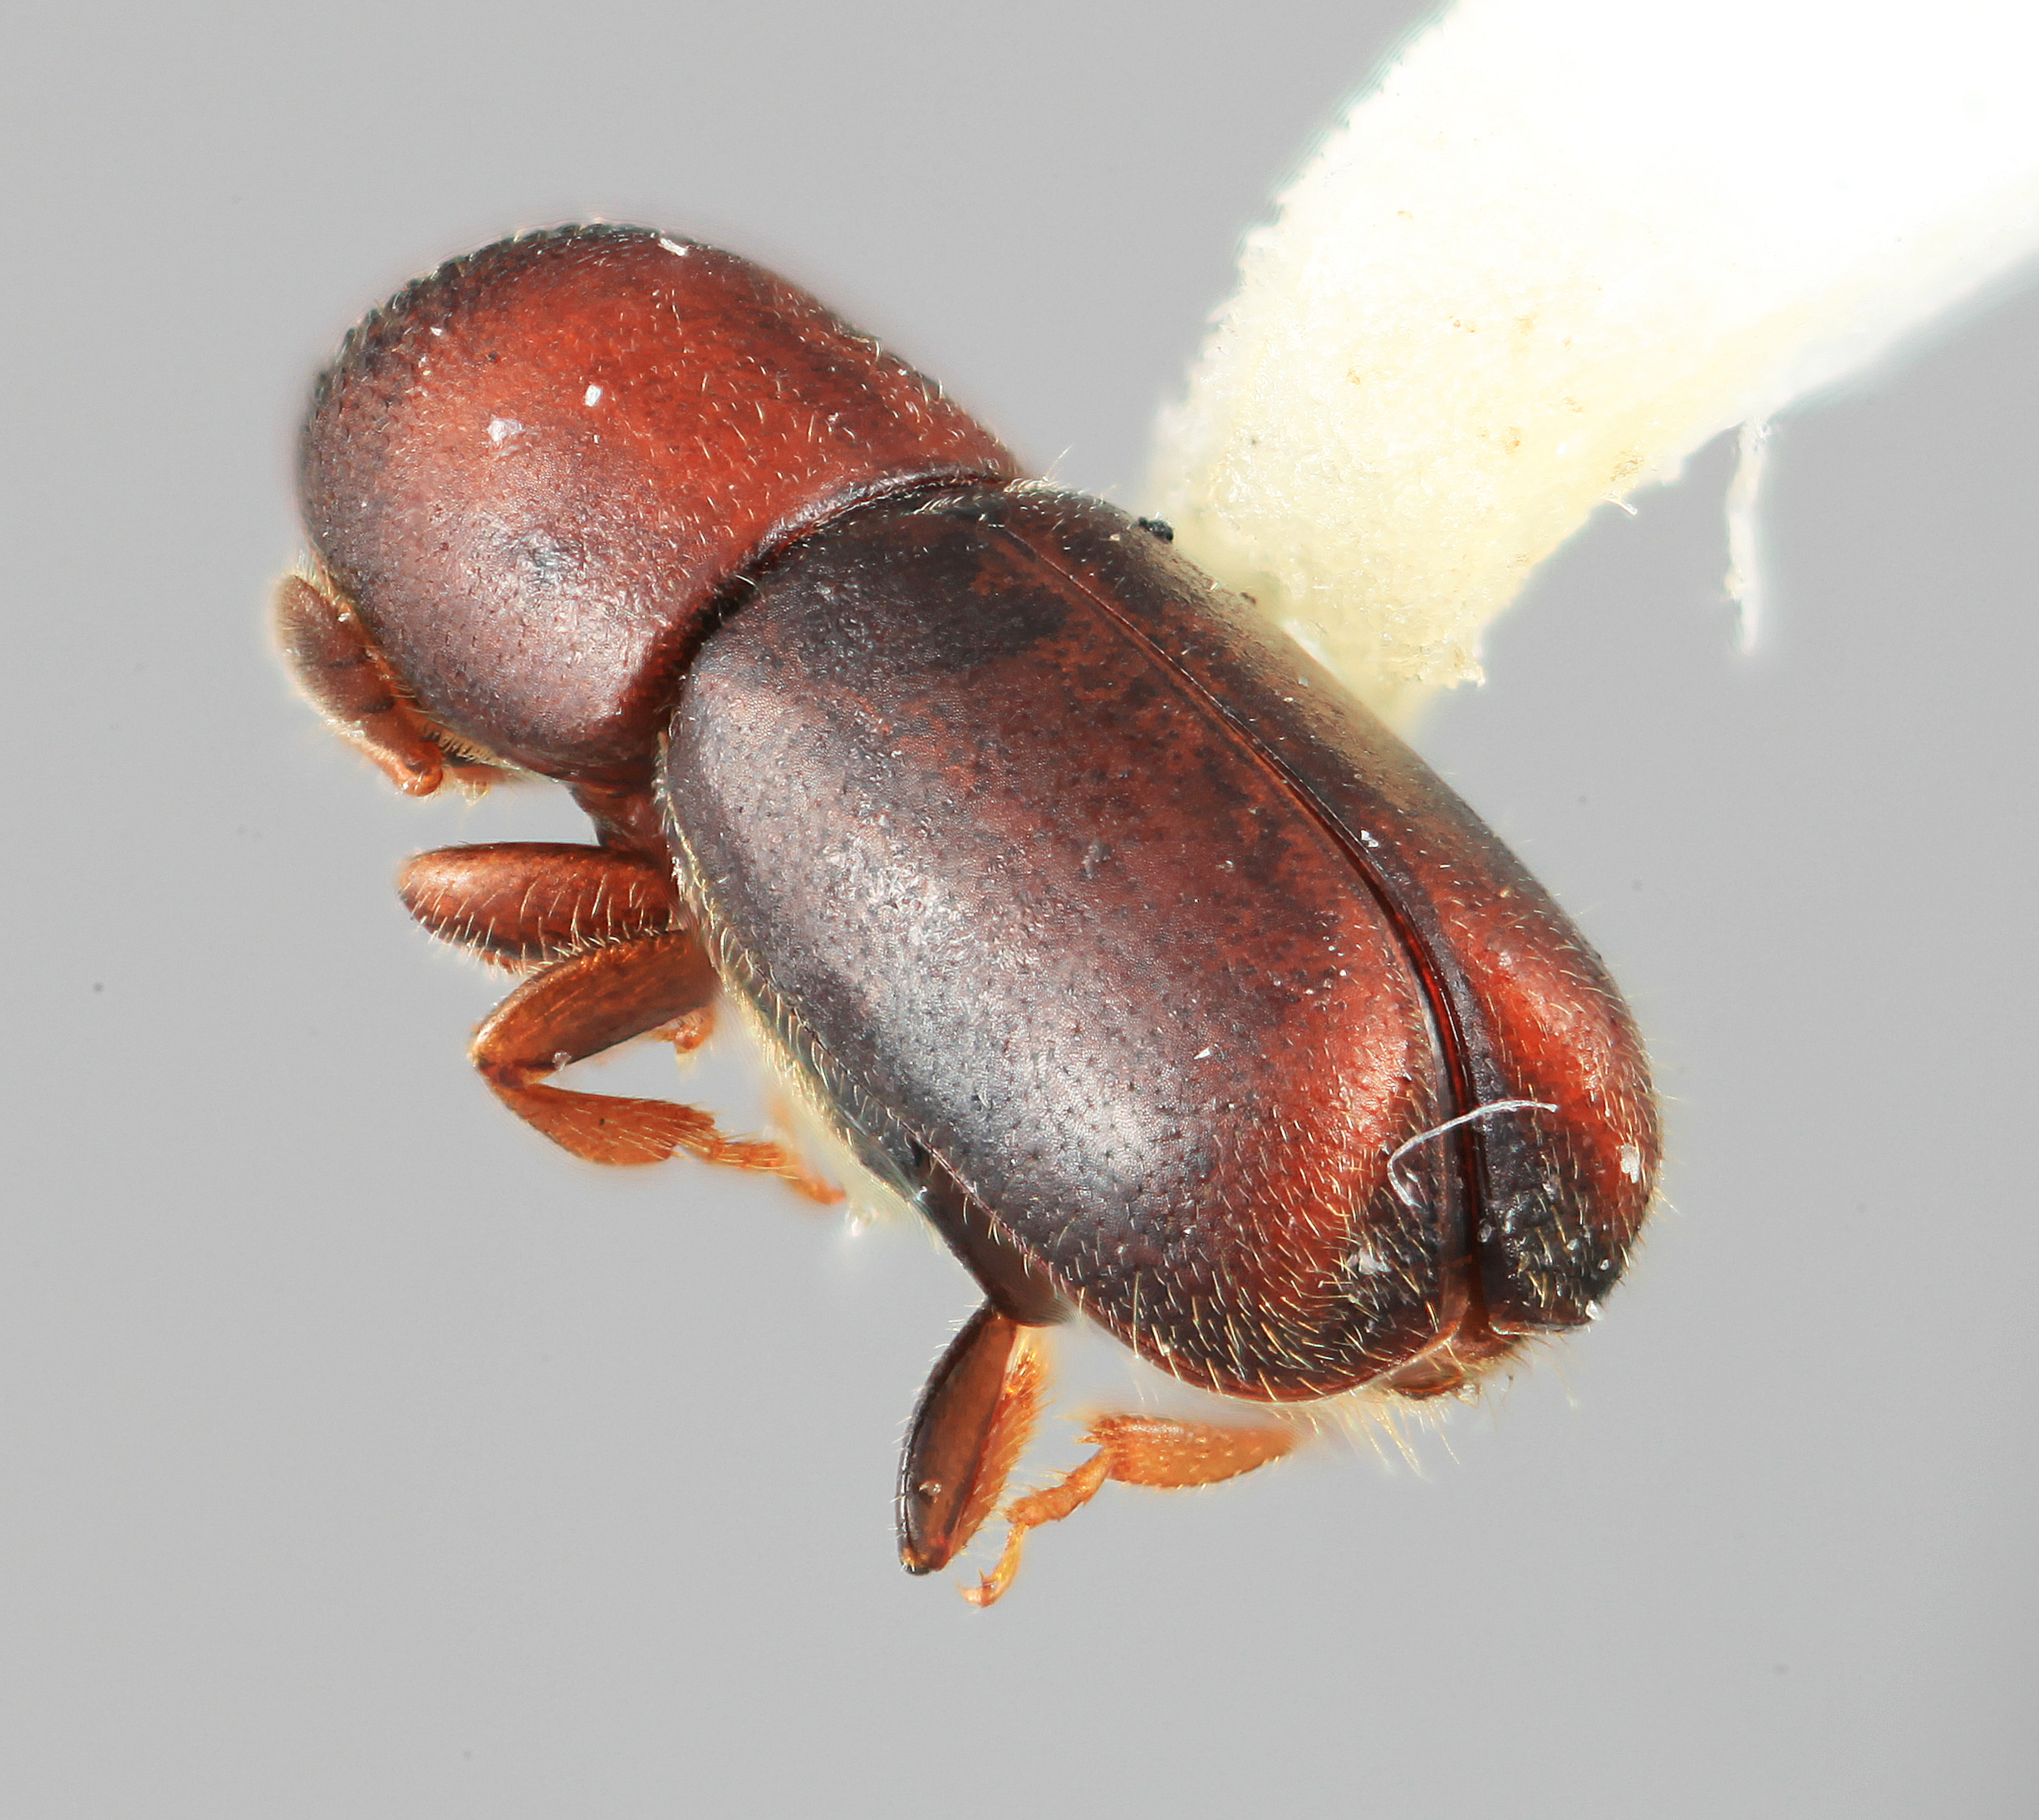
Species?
Microcorthylus hostilis
